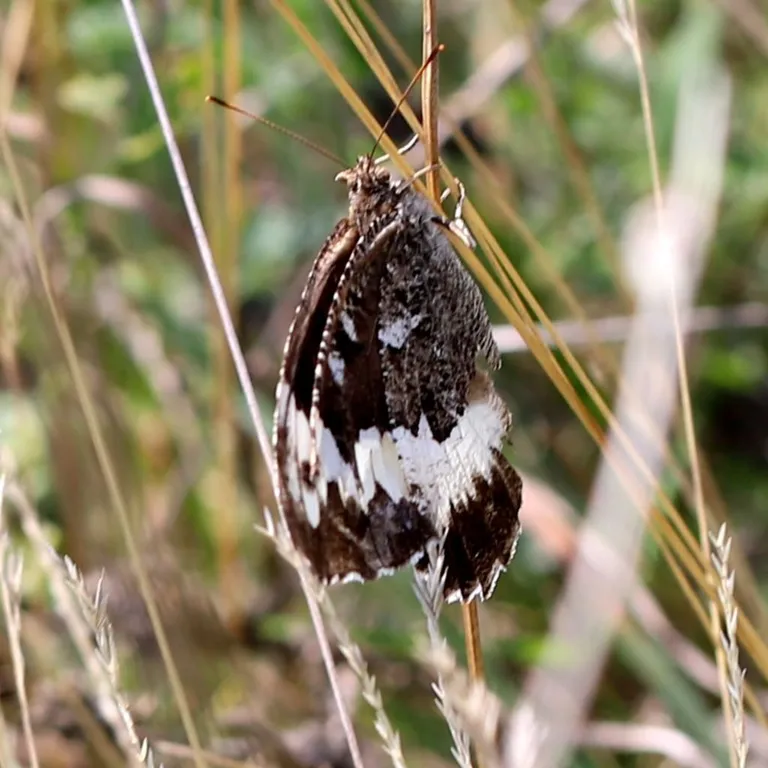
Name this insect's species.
Brintesia circe
